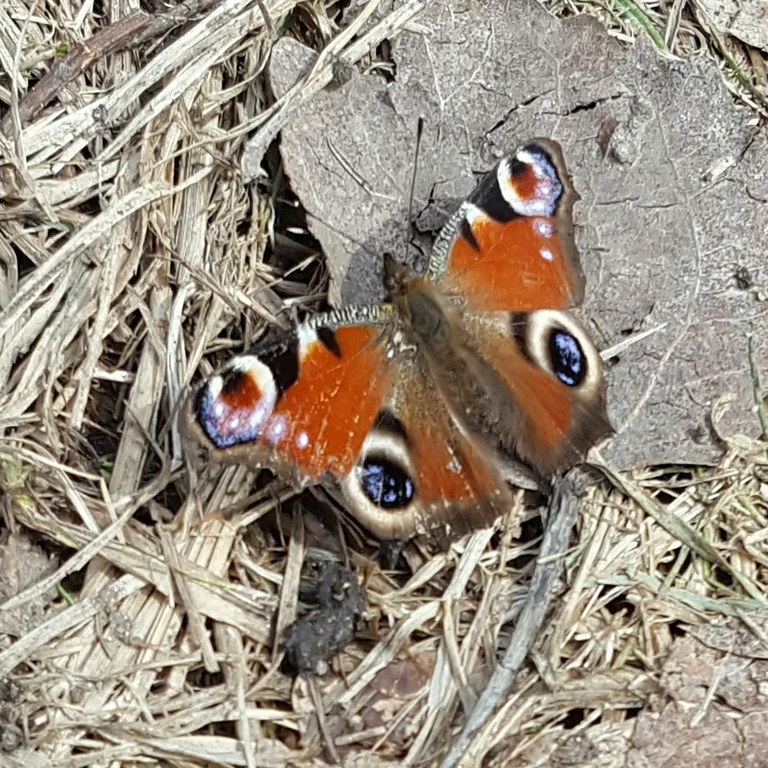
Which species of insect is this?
Aglais io
